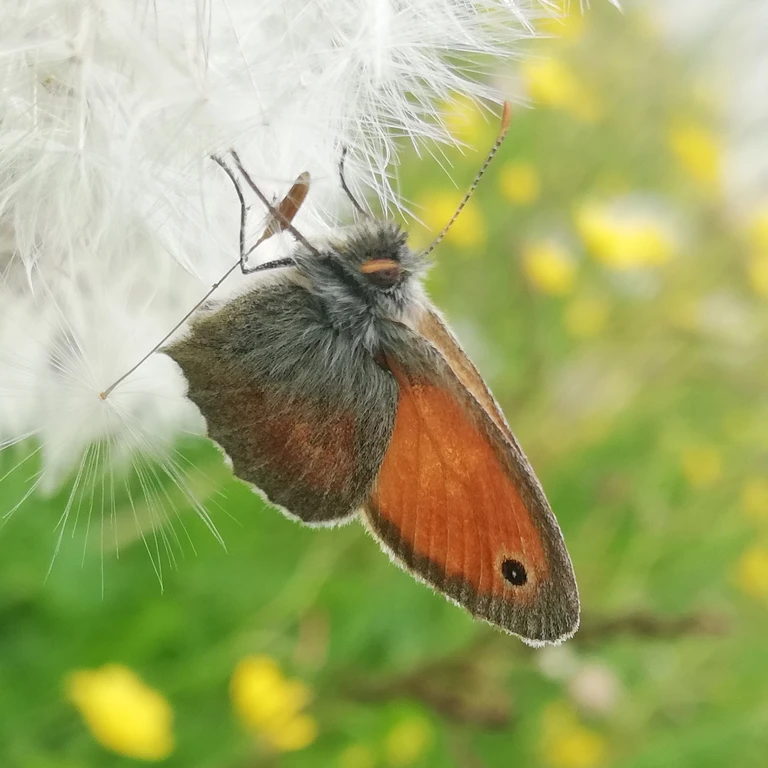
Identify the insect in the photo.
Coenonympha pamphilus
